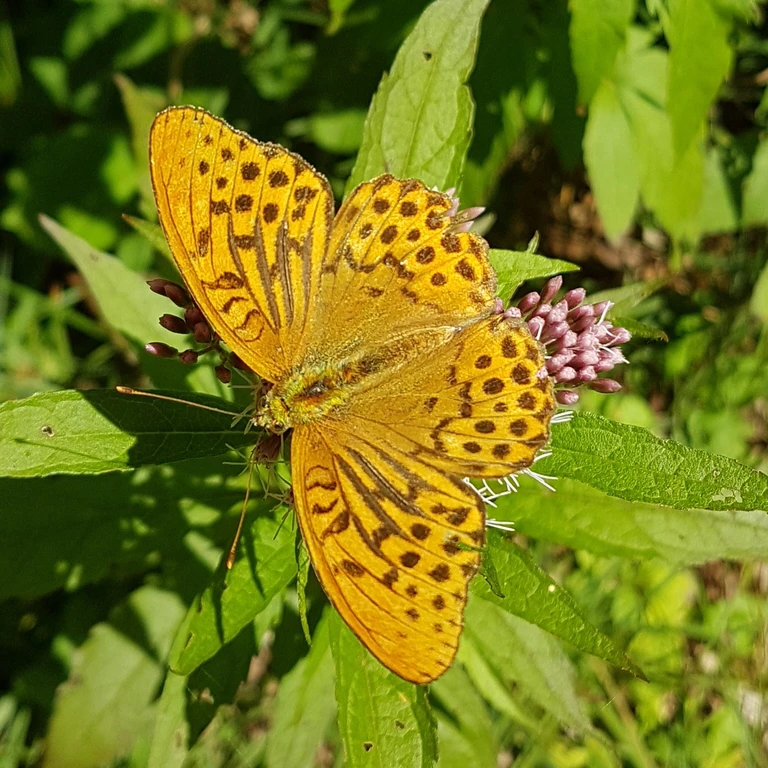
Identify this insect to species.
Argynnis paphia
